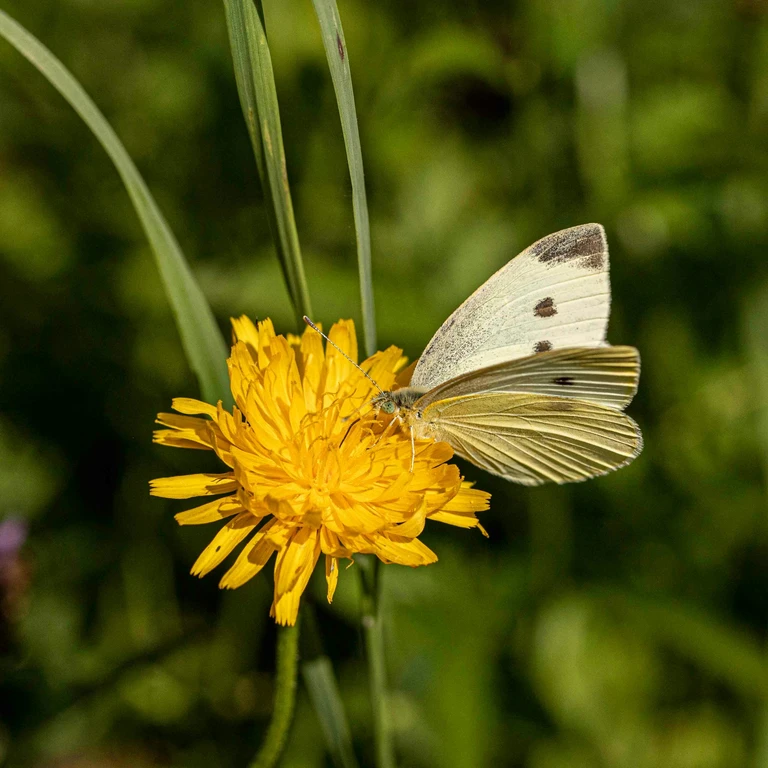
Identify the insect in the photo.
Pieris rapae
